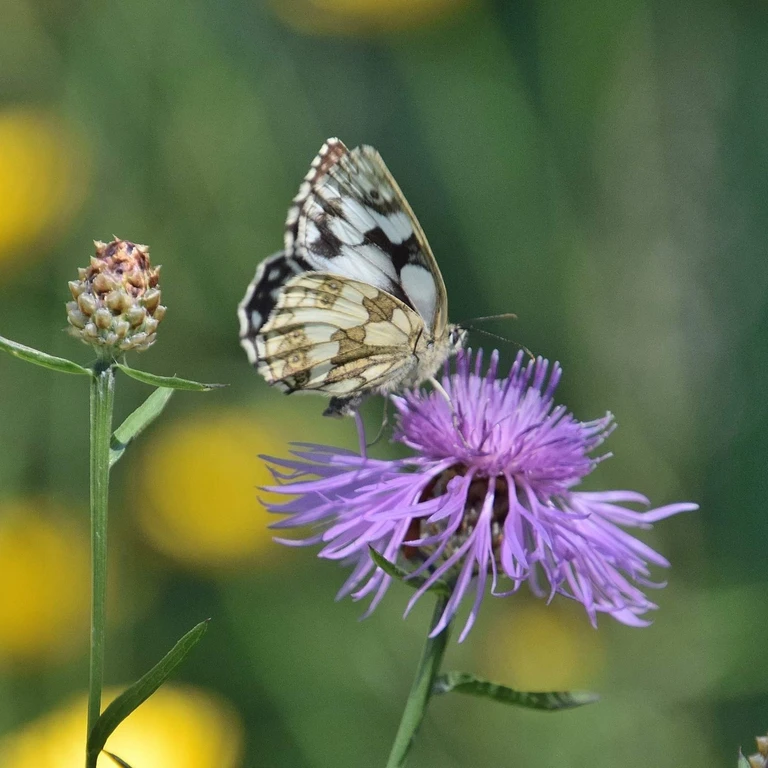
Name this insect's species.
Melanargia galathea
